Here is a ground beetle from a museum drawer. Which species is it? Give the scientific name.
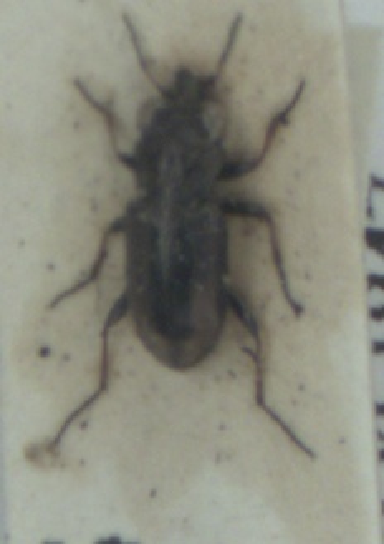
Notiophilus biguttatus
